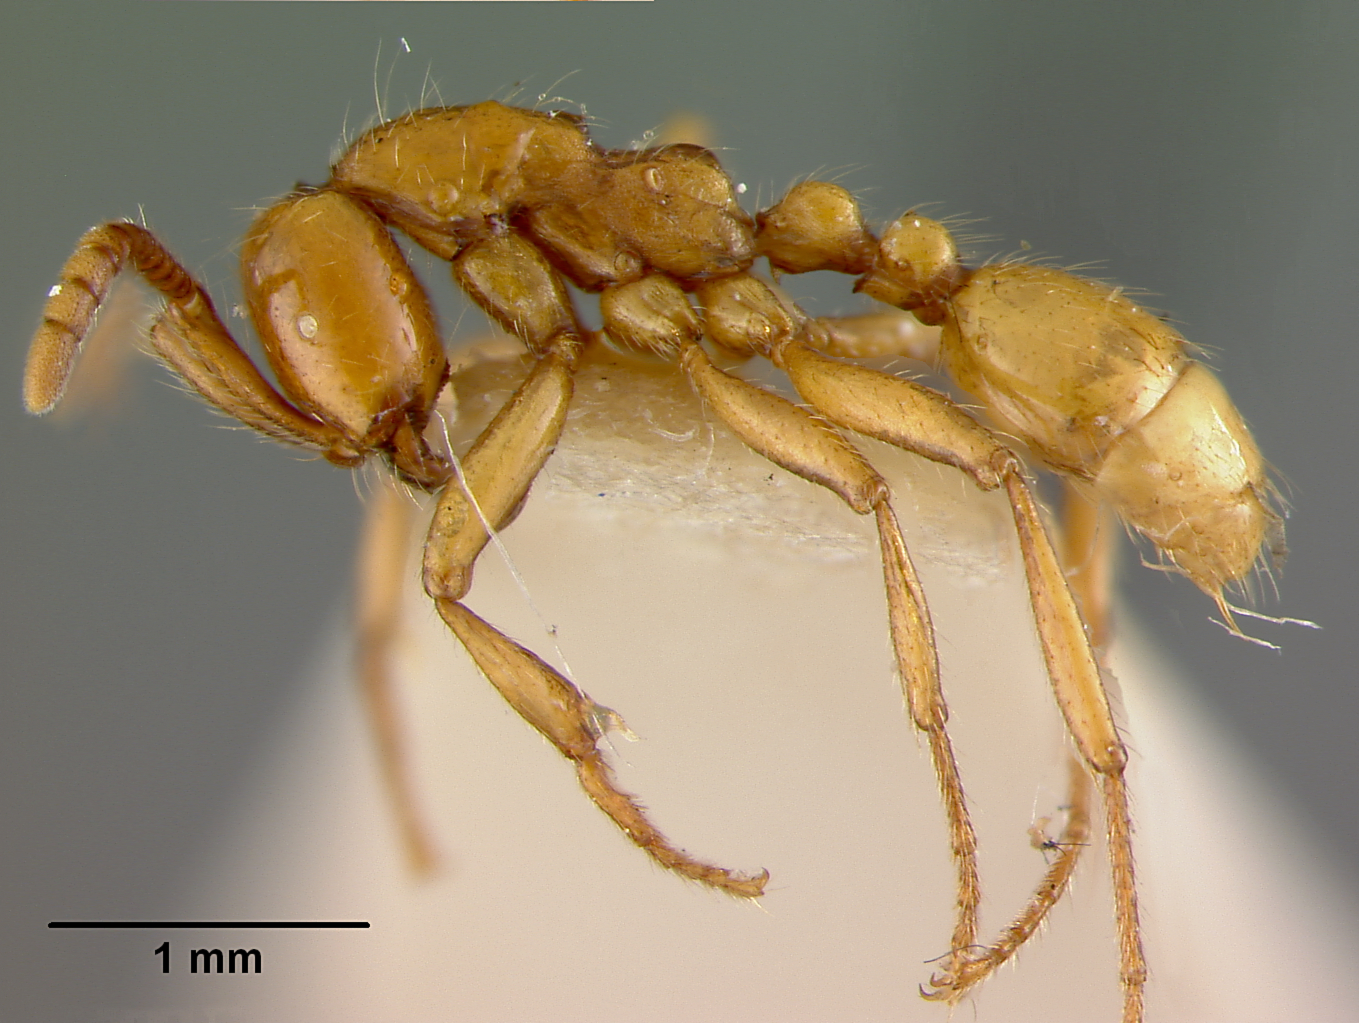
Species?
Eciton impudens
